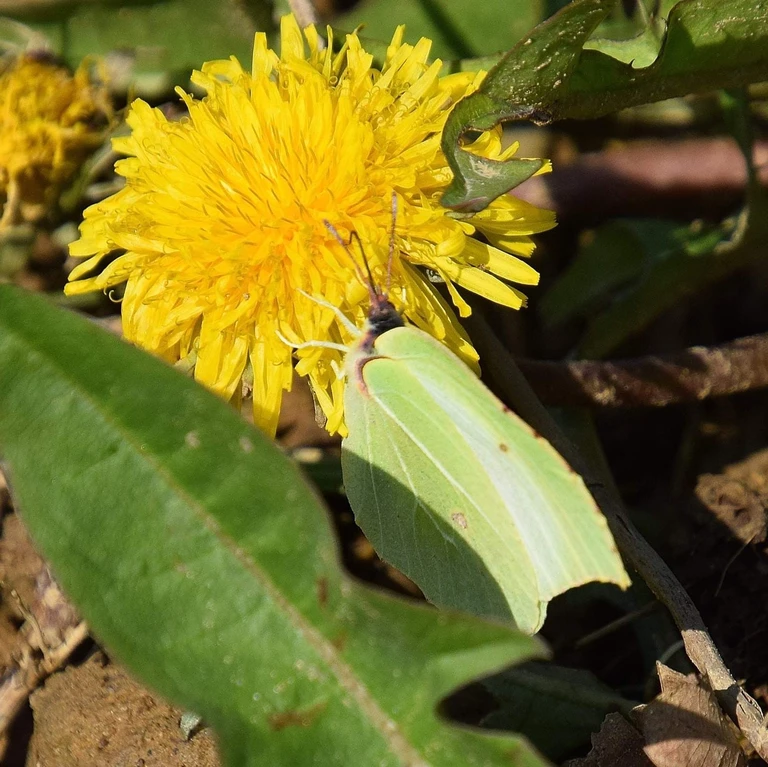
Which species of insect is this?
Gonepteryx rhamni
